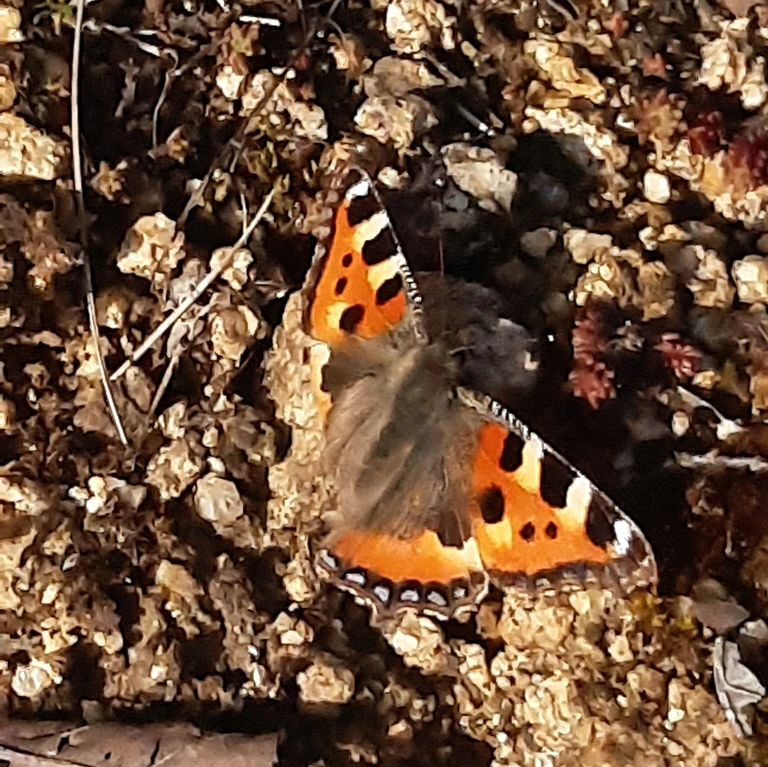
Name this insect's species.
Aglais urticae
